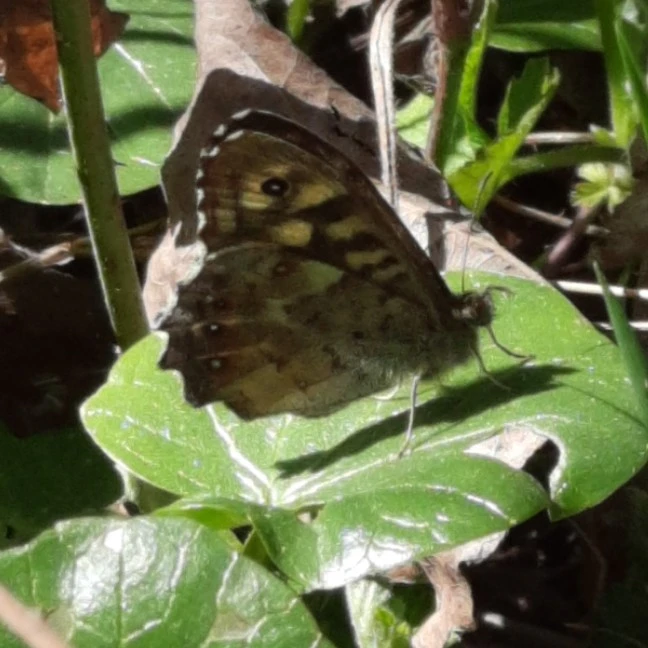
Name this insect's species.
Pararge aegeria
